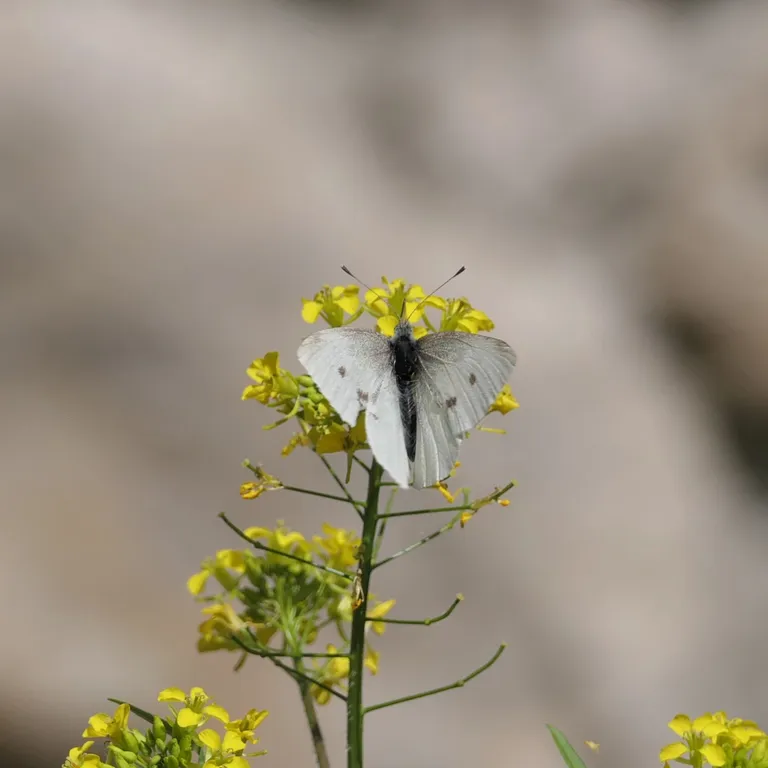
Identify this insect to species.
Pieris rapae
